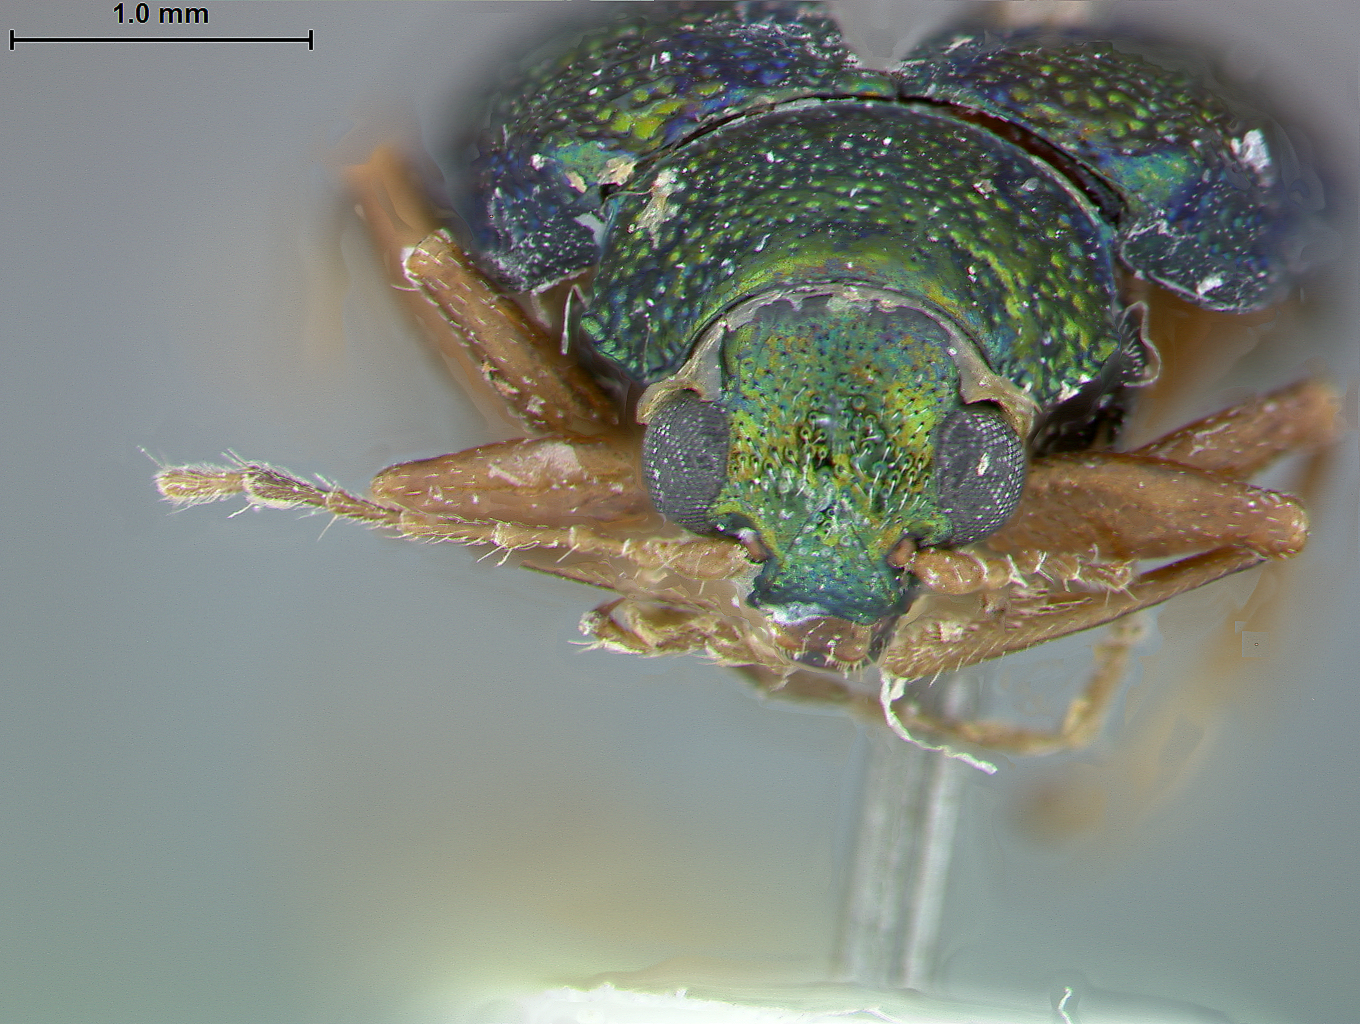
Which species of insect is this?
Colaspis atkinsoni
